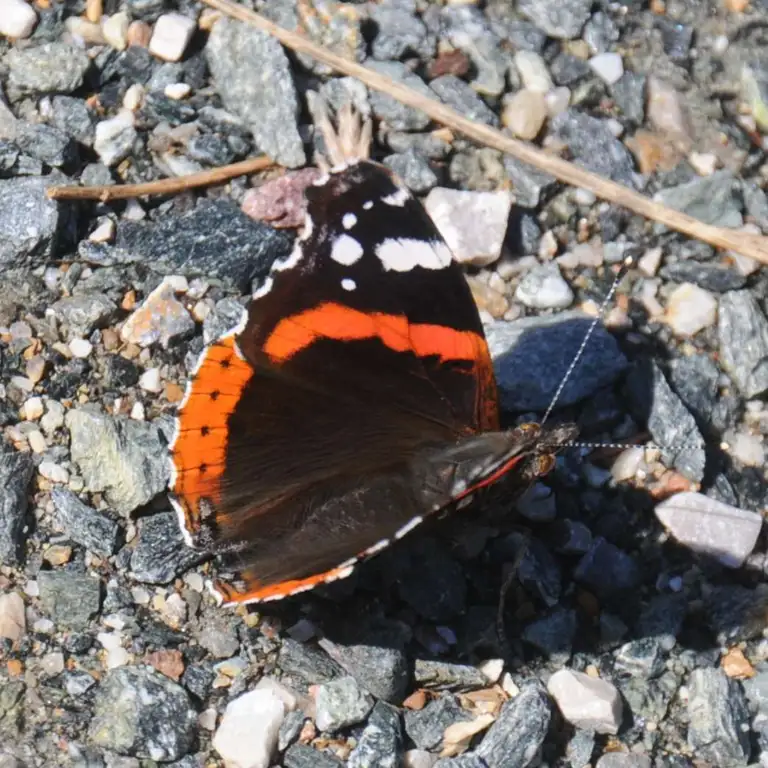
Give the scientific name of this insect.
Vanessa atalanta
